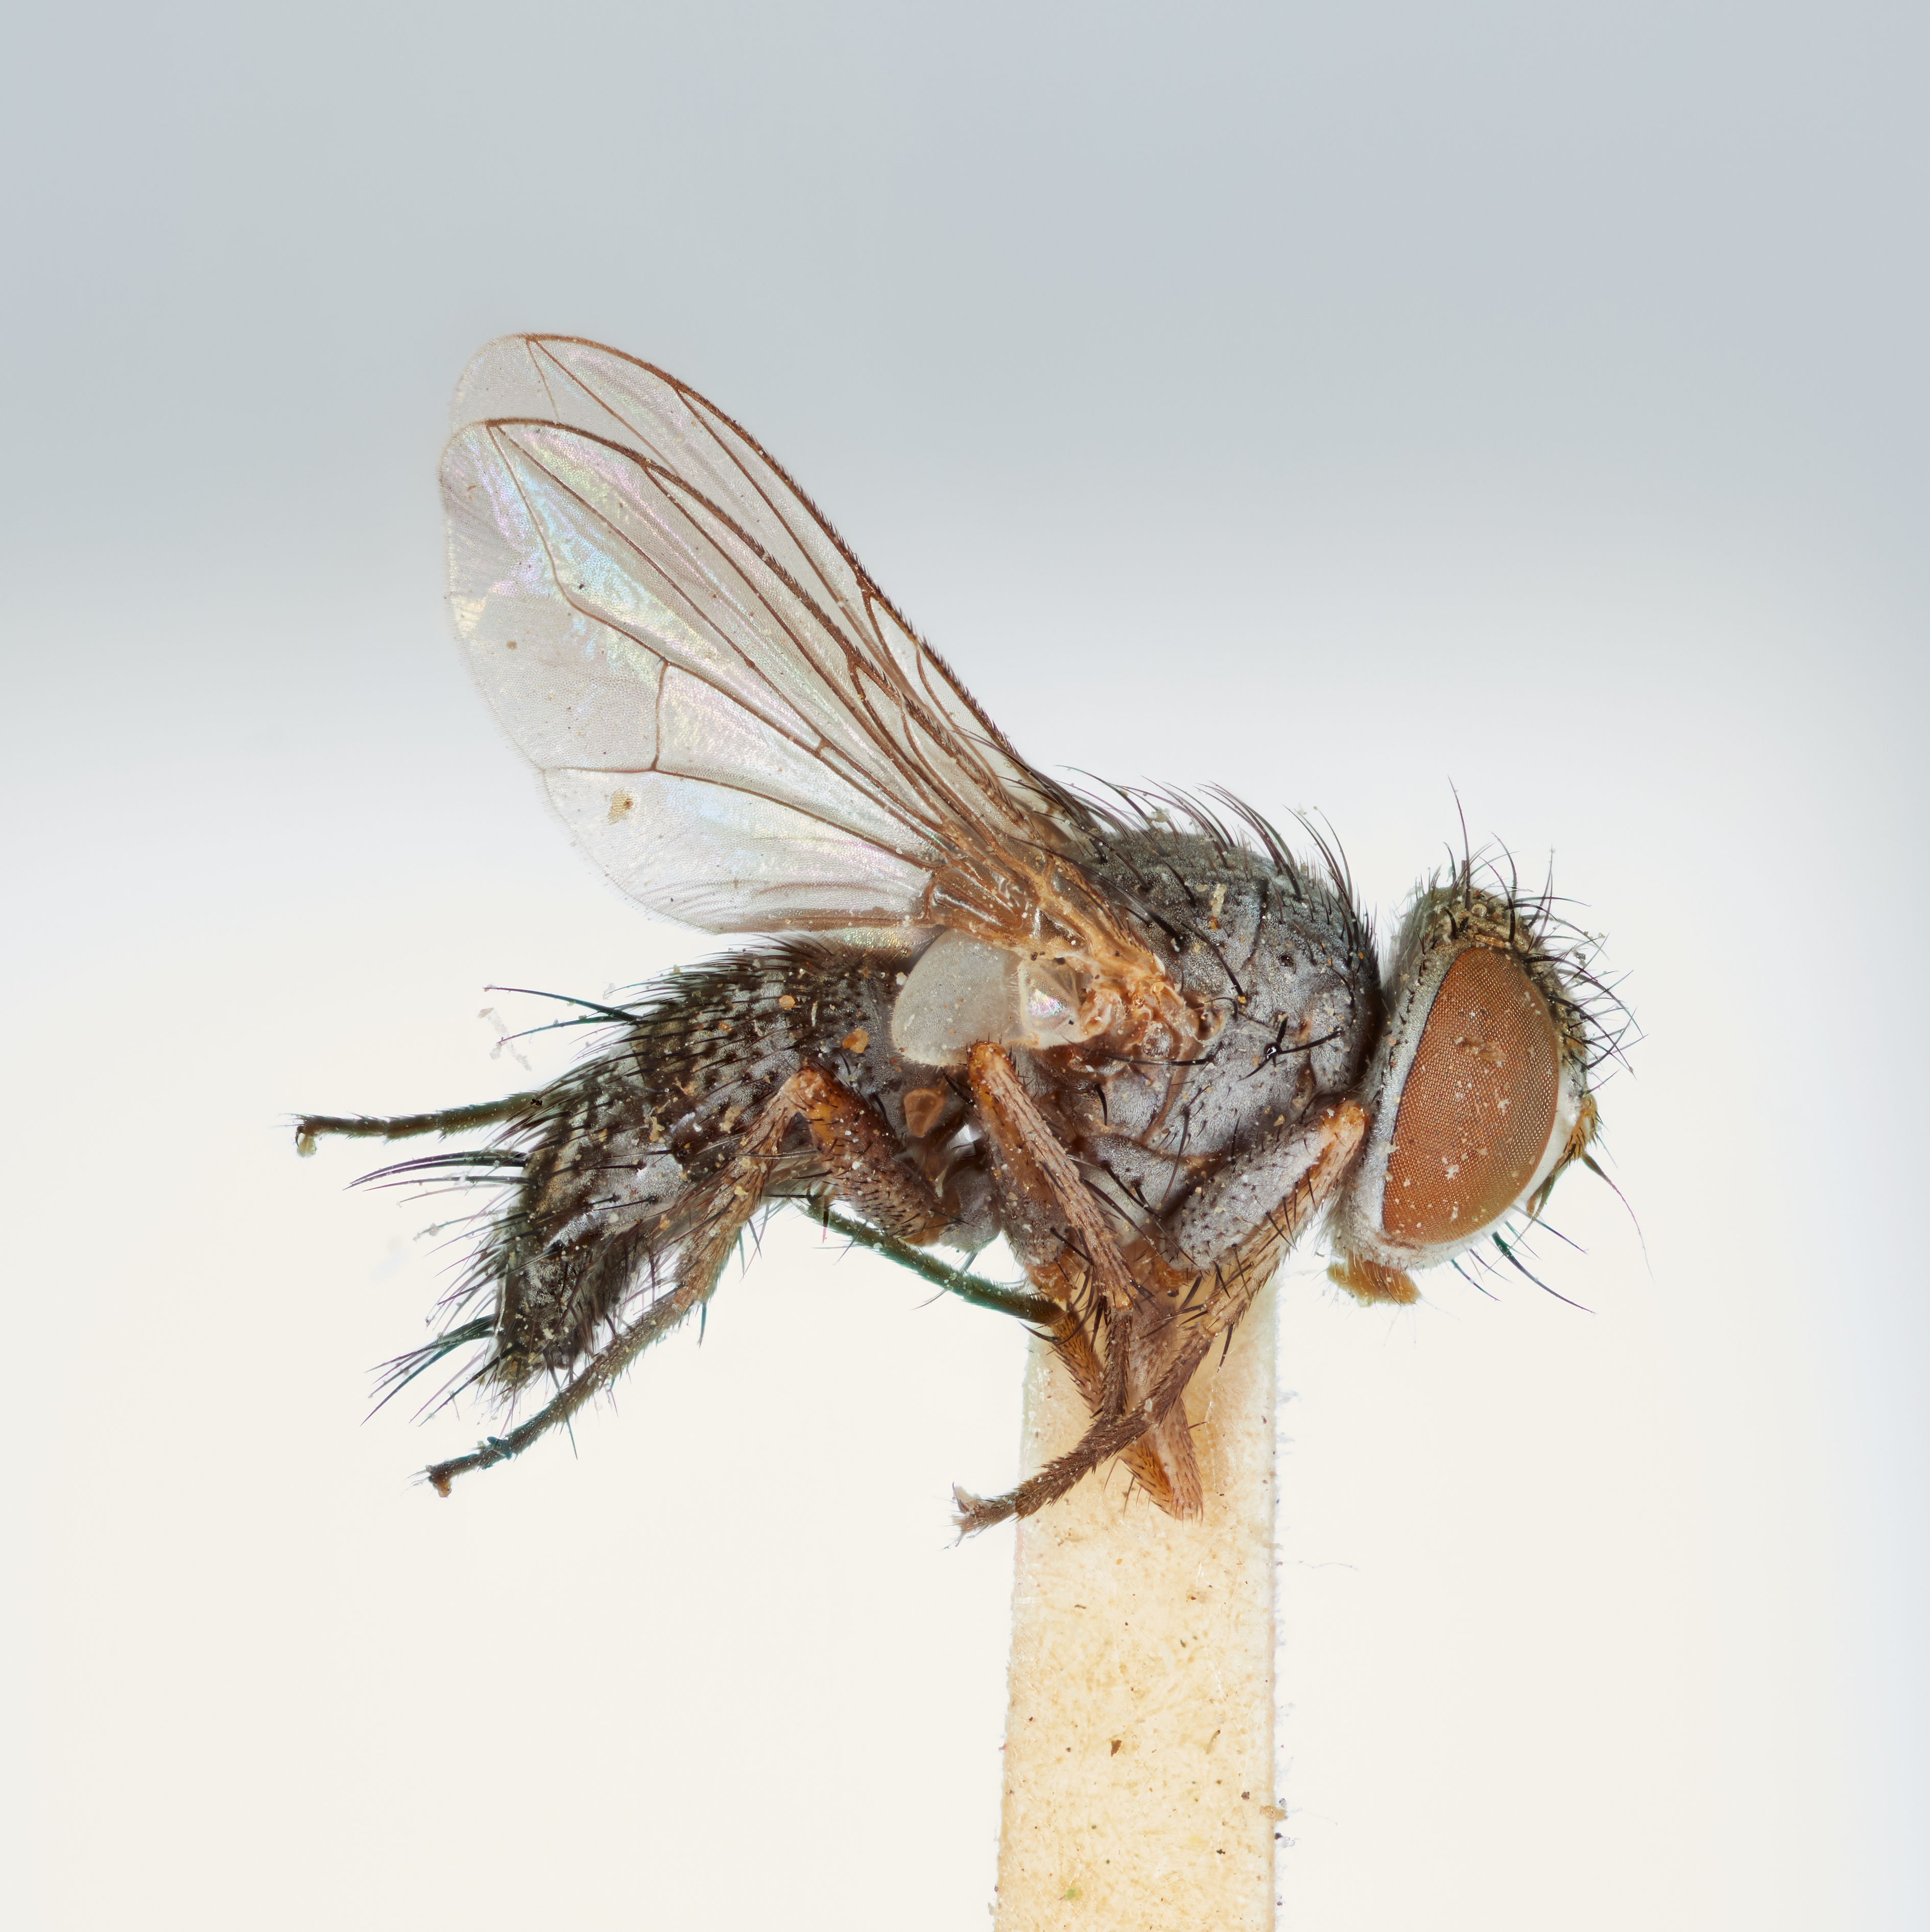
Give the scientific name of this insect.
Acemyia tibialis
